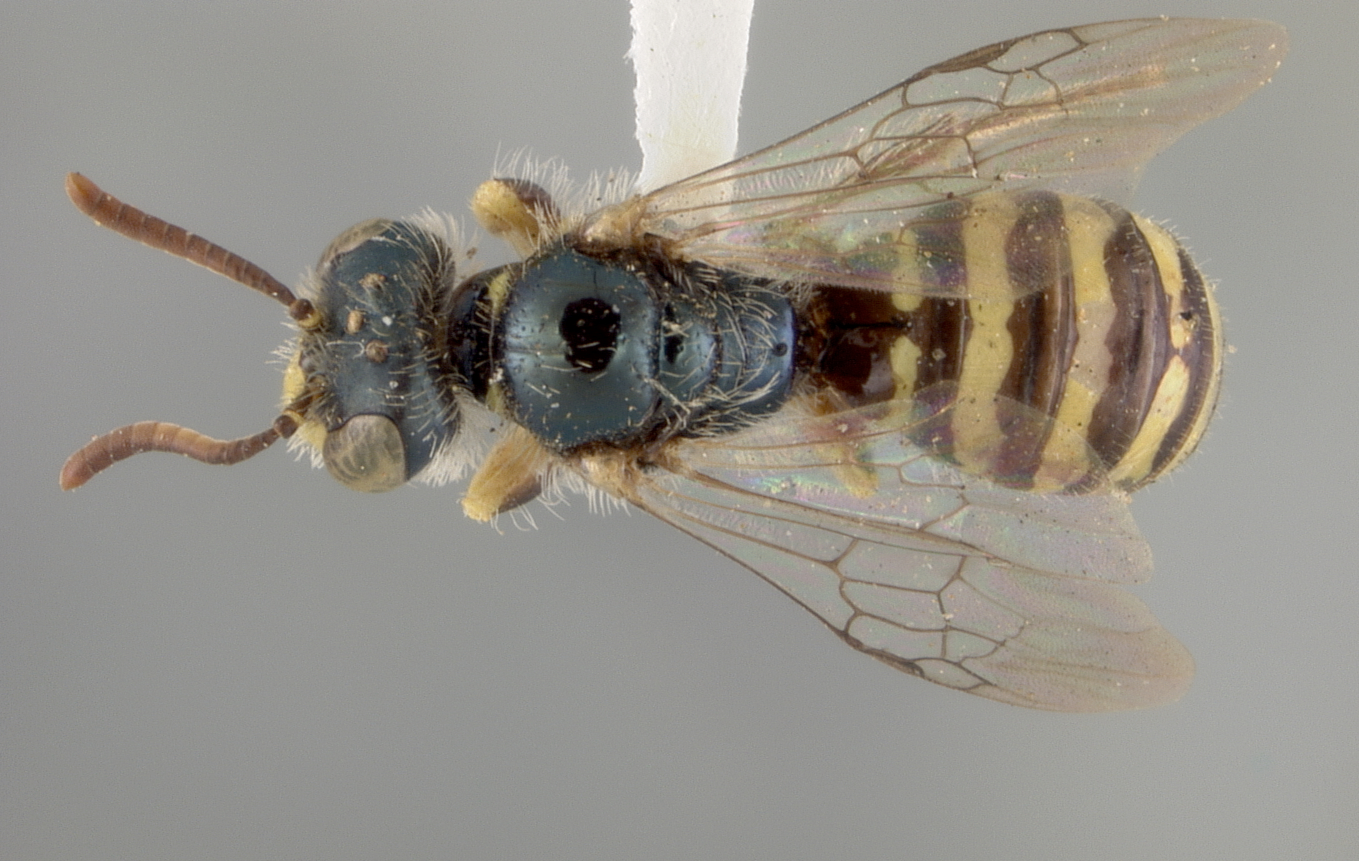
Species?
Perdita swezeyi
